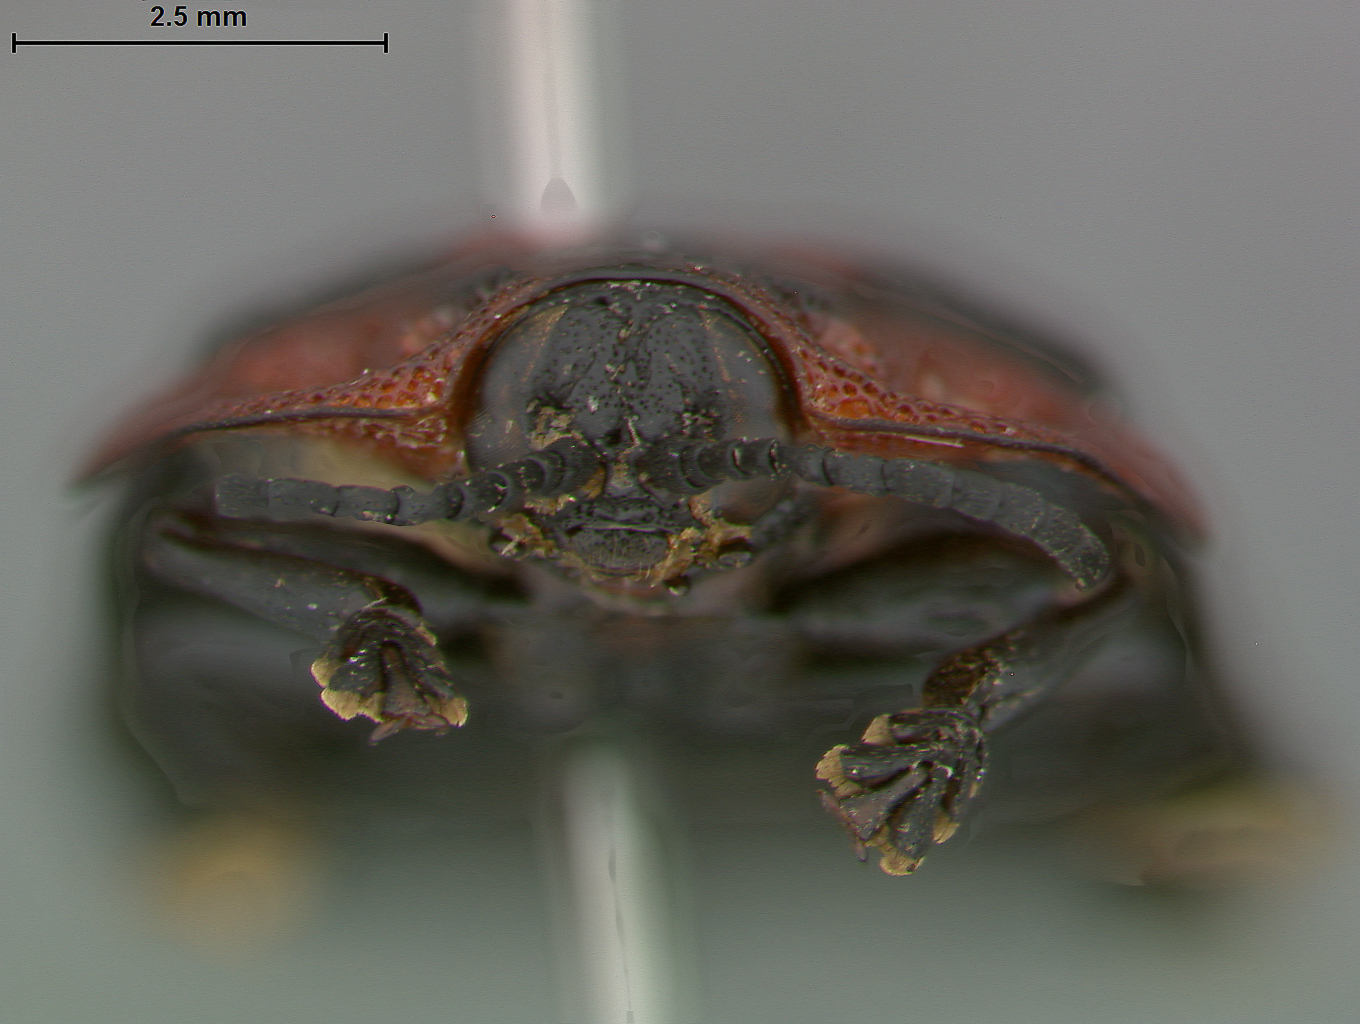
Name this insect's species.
Platyauchenia ruficollis
